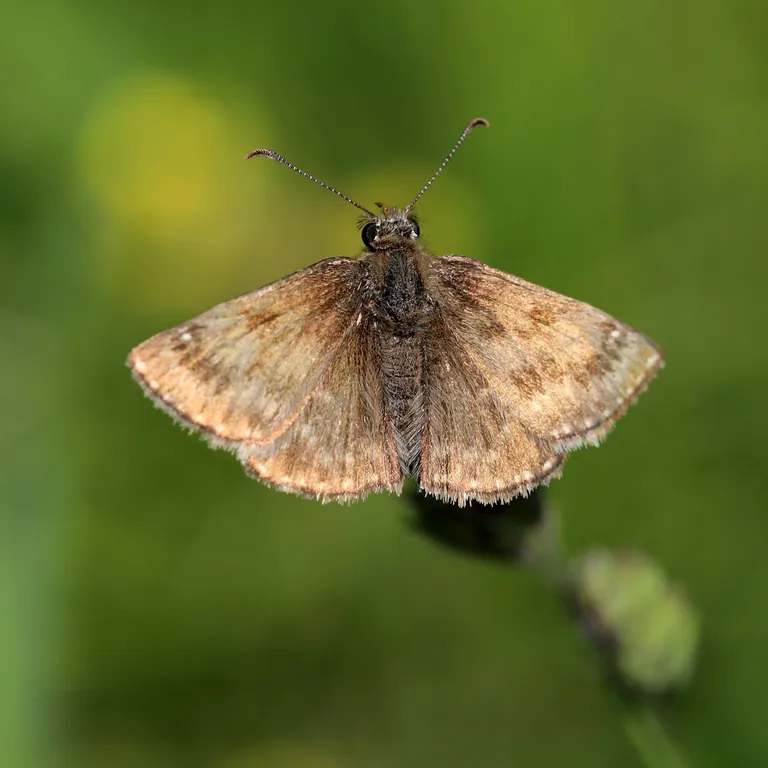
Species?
Erynnis tages
